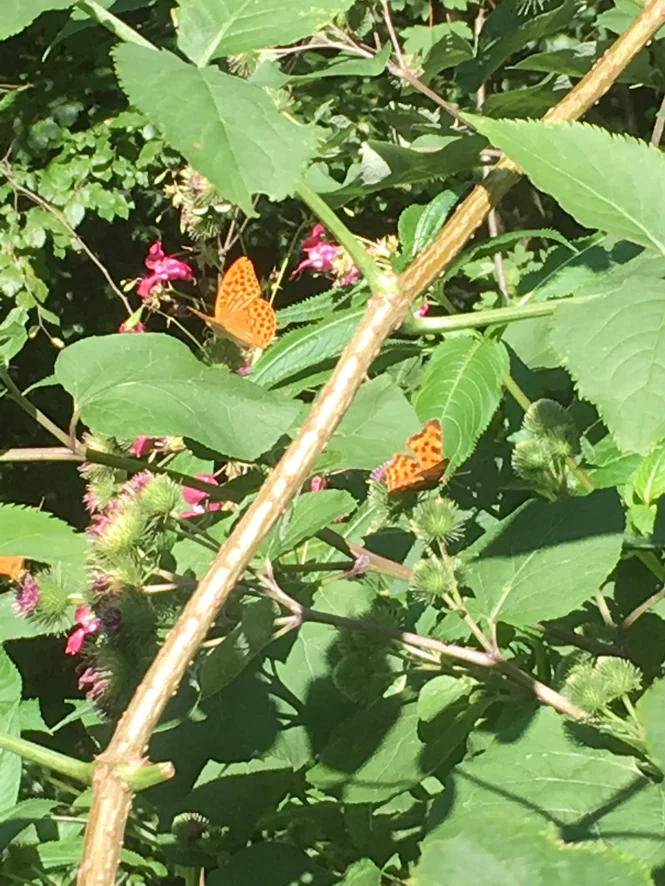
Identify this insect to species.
Polygonia c-album
